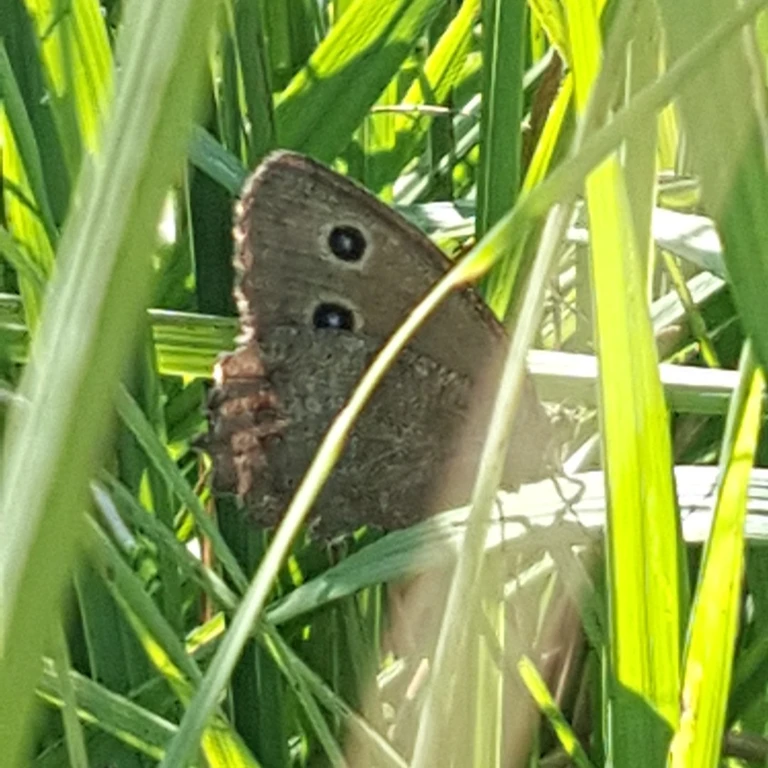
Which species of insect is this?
Minois dryas
